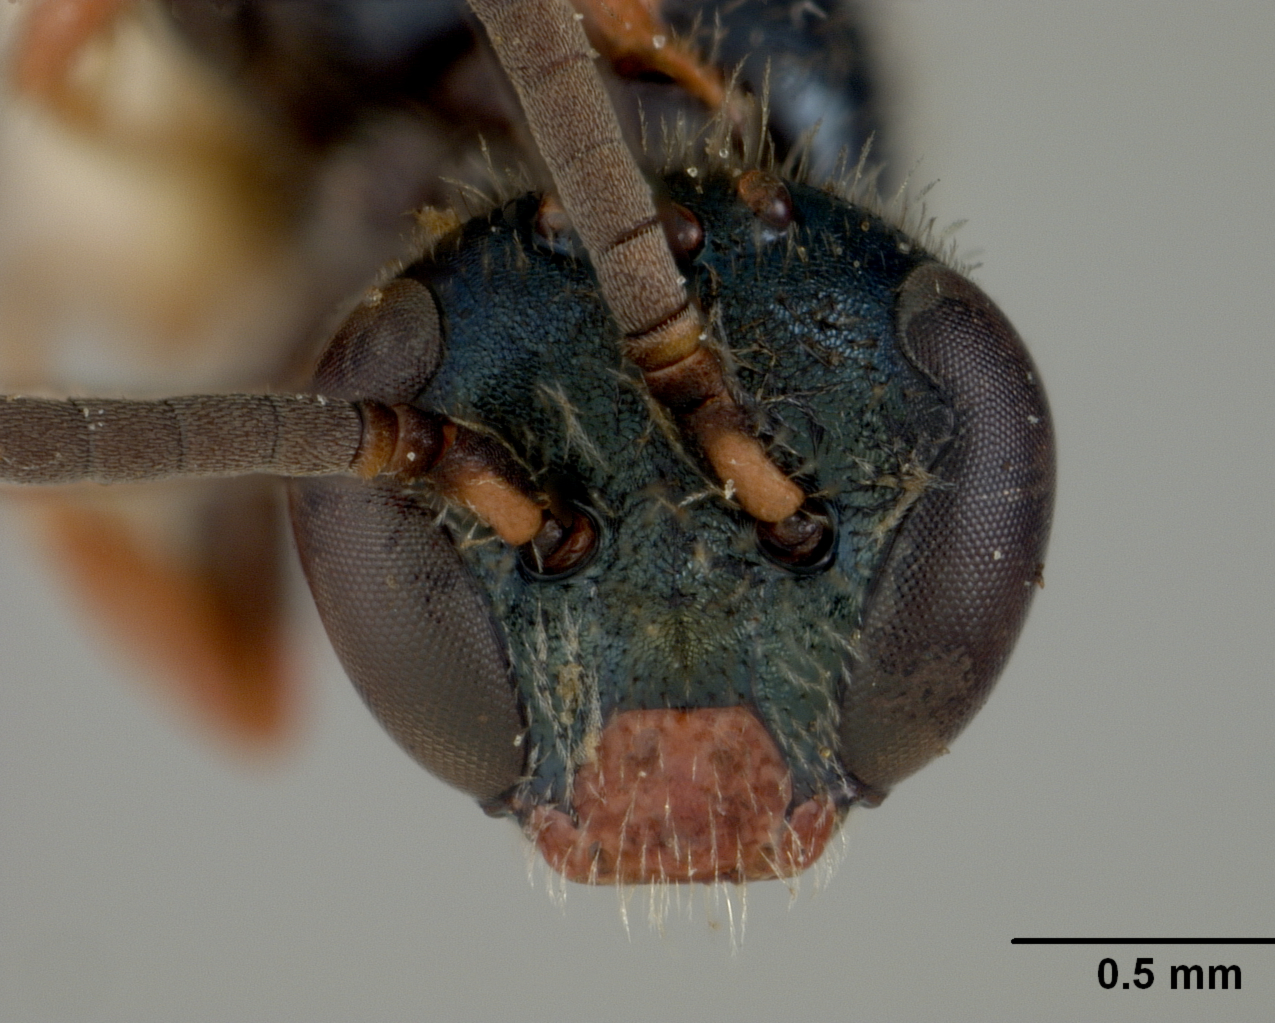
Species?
Nomioides valdezi
